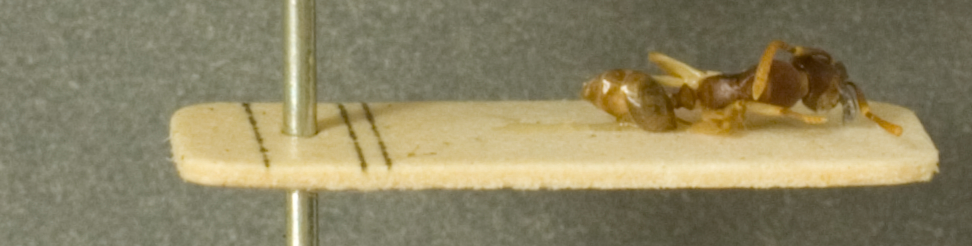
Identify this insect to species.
Overbeckia subclavata
